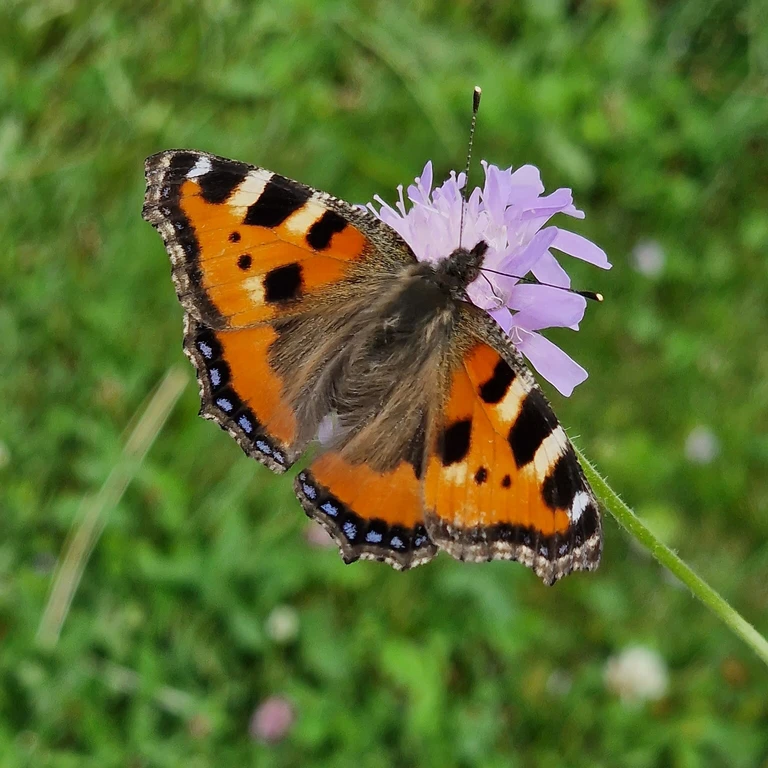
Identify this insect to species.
Aglais urticae
